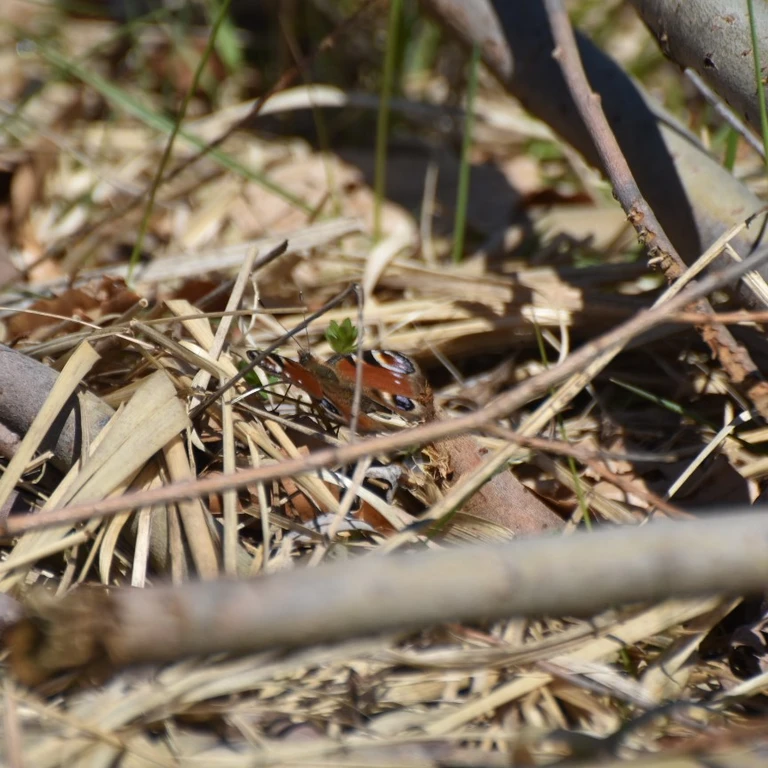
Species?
Aglais io
